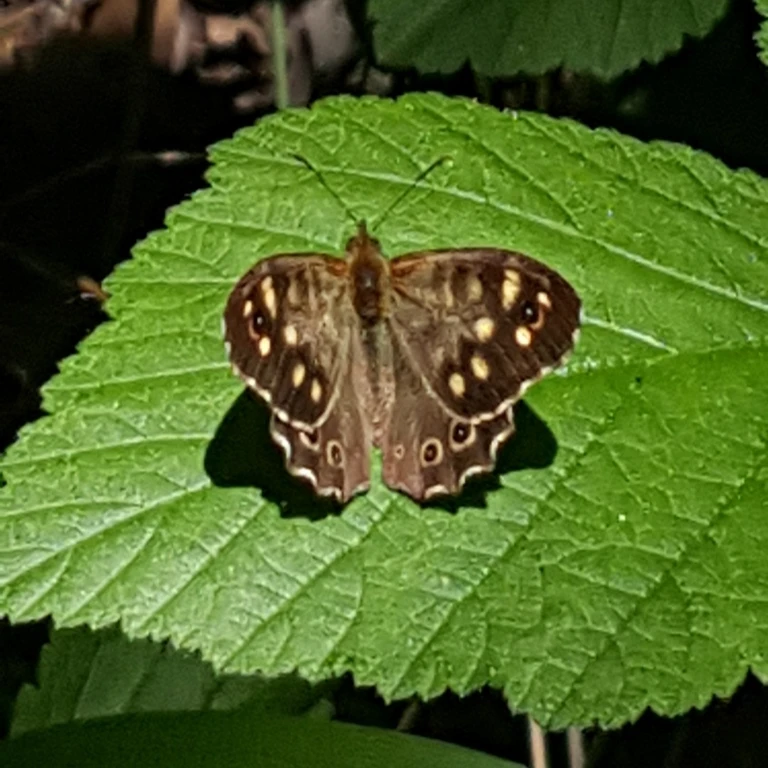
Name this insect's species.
Pararge aegeria
